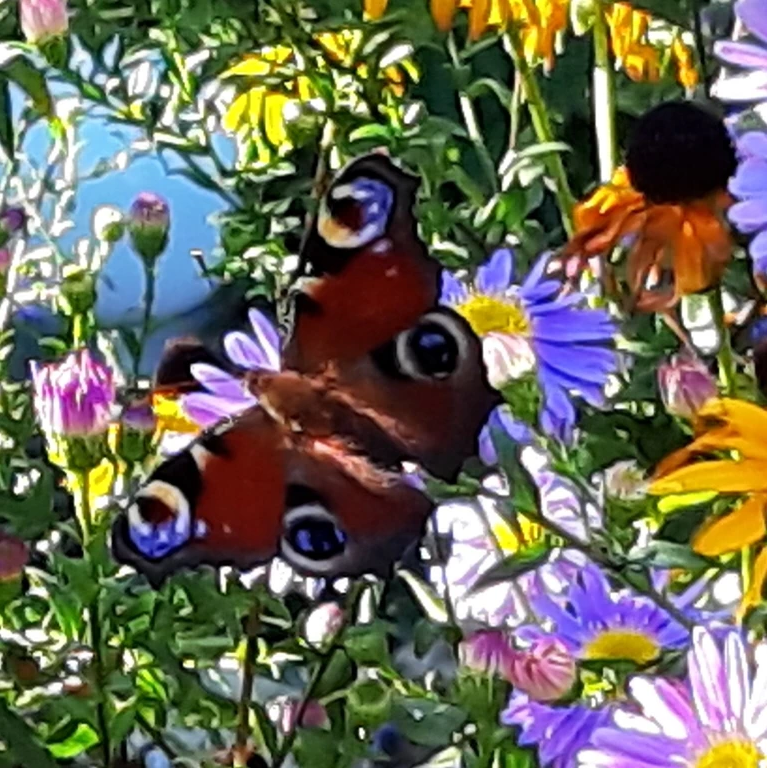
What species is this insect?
Aglais io
